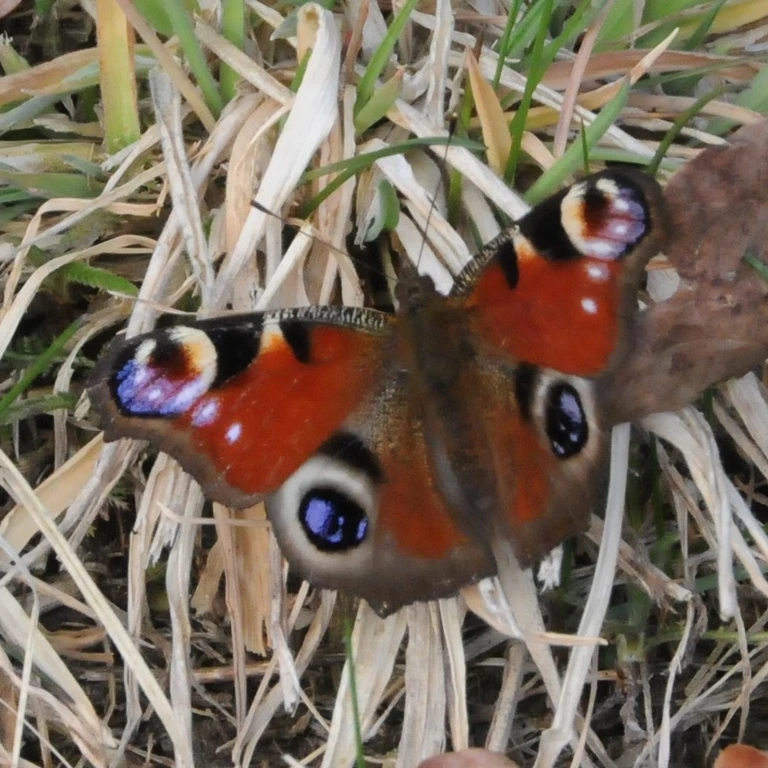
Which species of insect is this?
Aglais io
